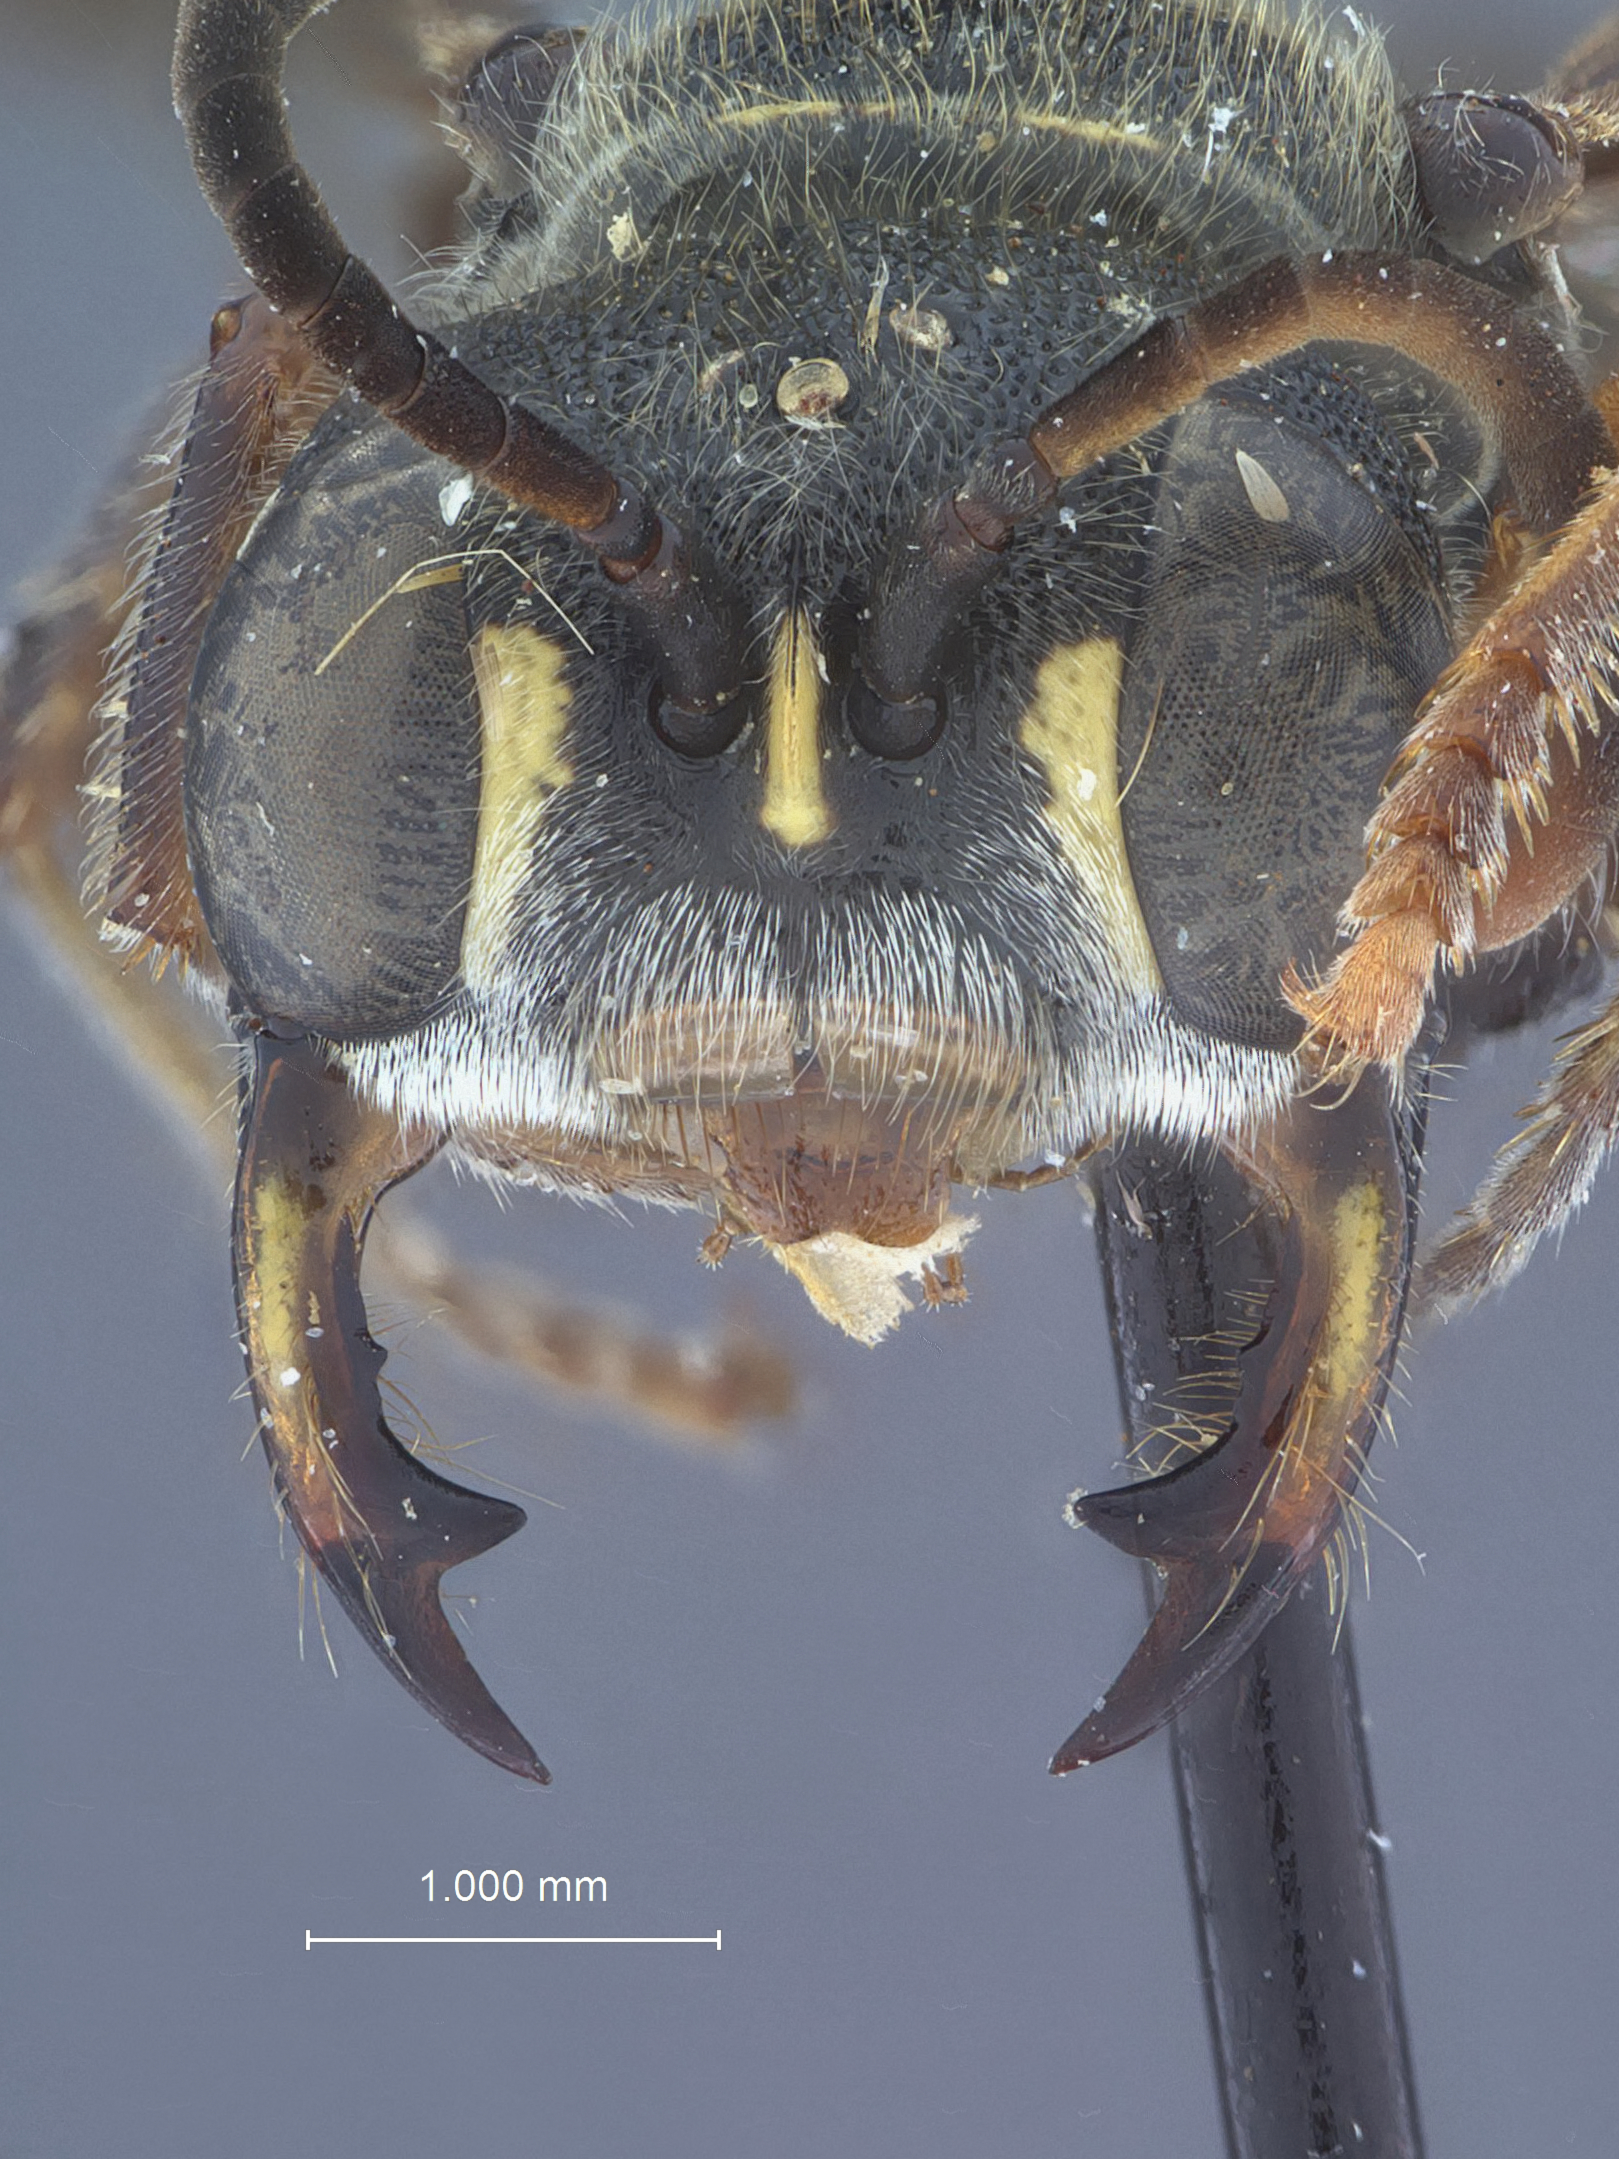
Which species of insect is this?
Eucerceris cooperi
